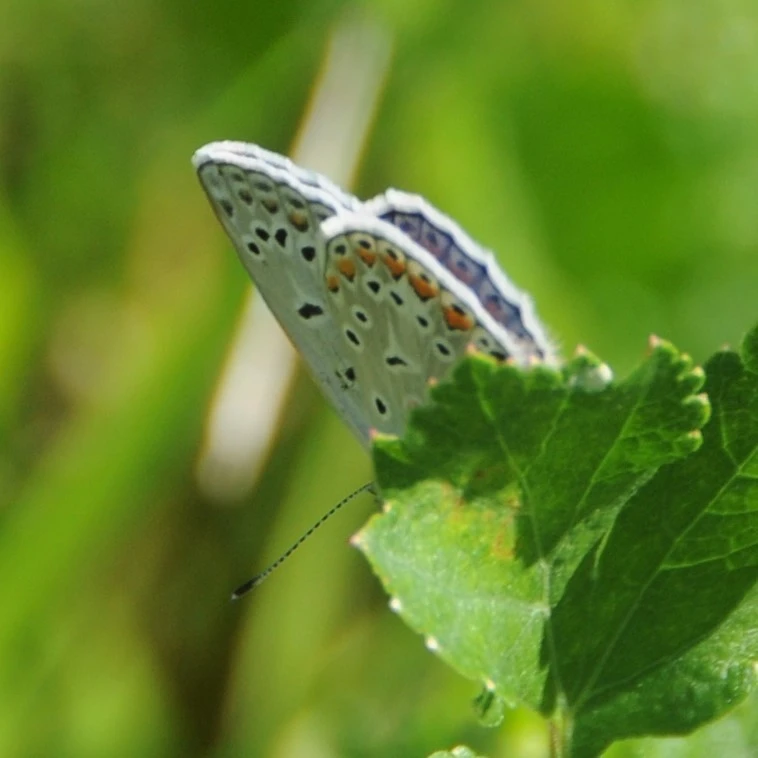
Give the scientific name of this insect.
Polyommatus icarus
